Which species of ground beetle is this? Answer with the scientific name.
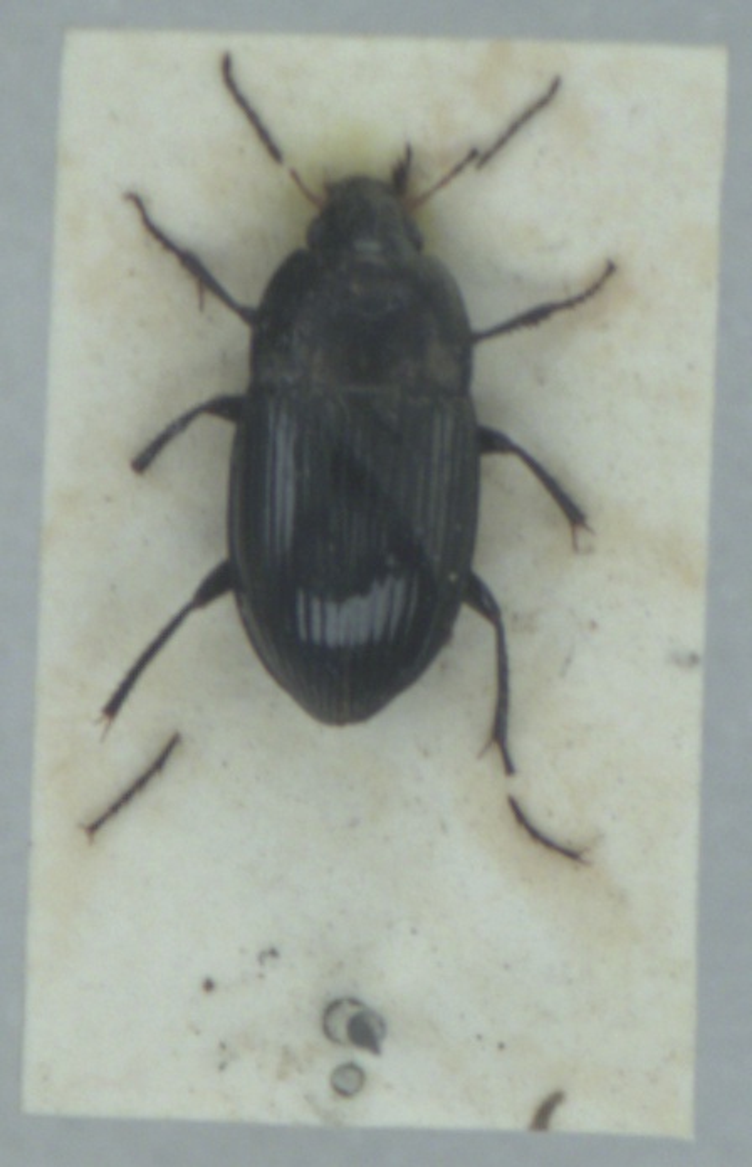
Amara ovata
